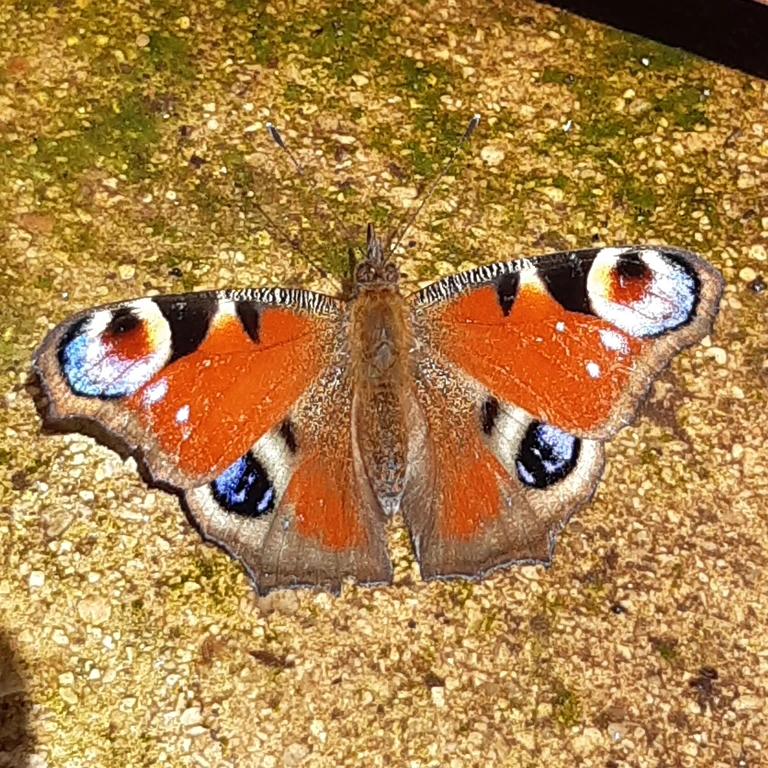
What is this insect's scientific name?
Aglais io
